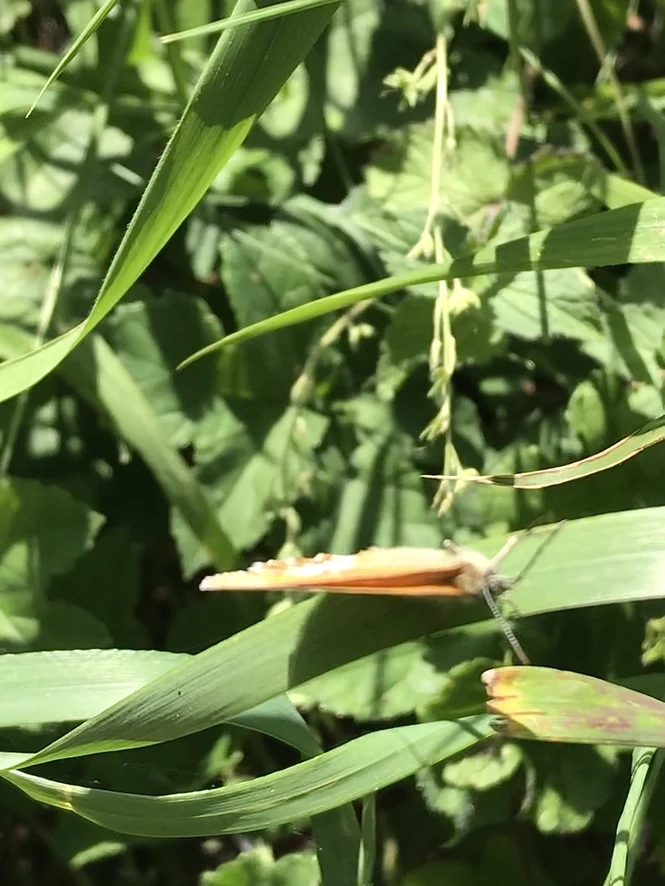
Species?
Coenonympha arcania
